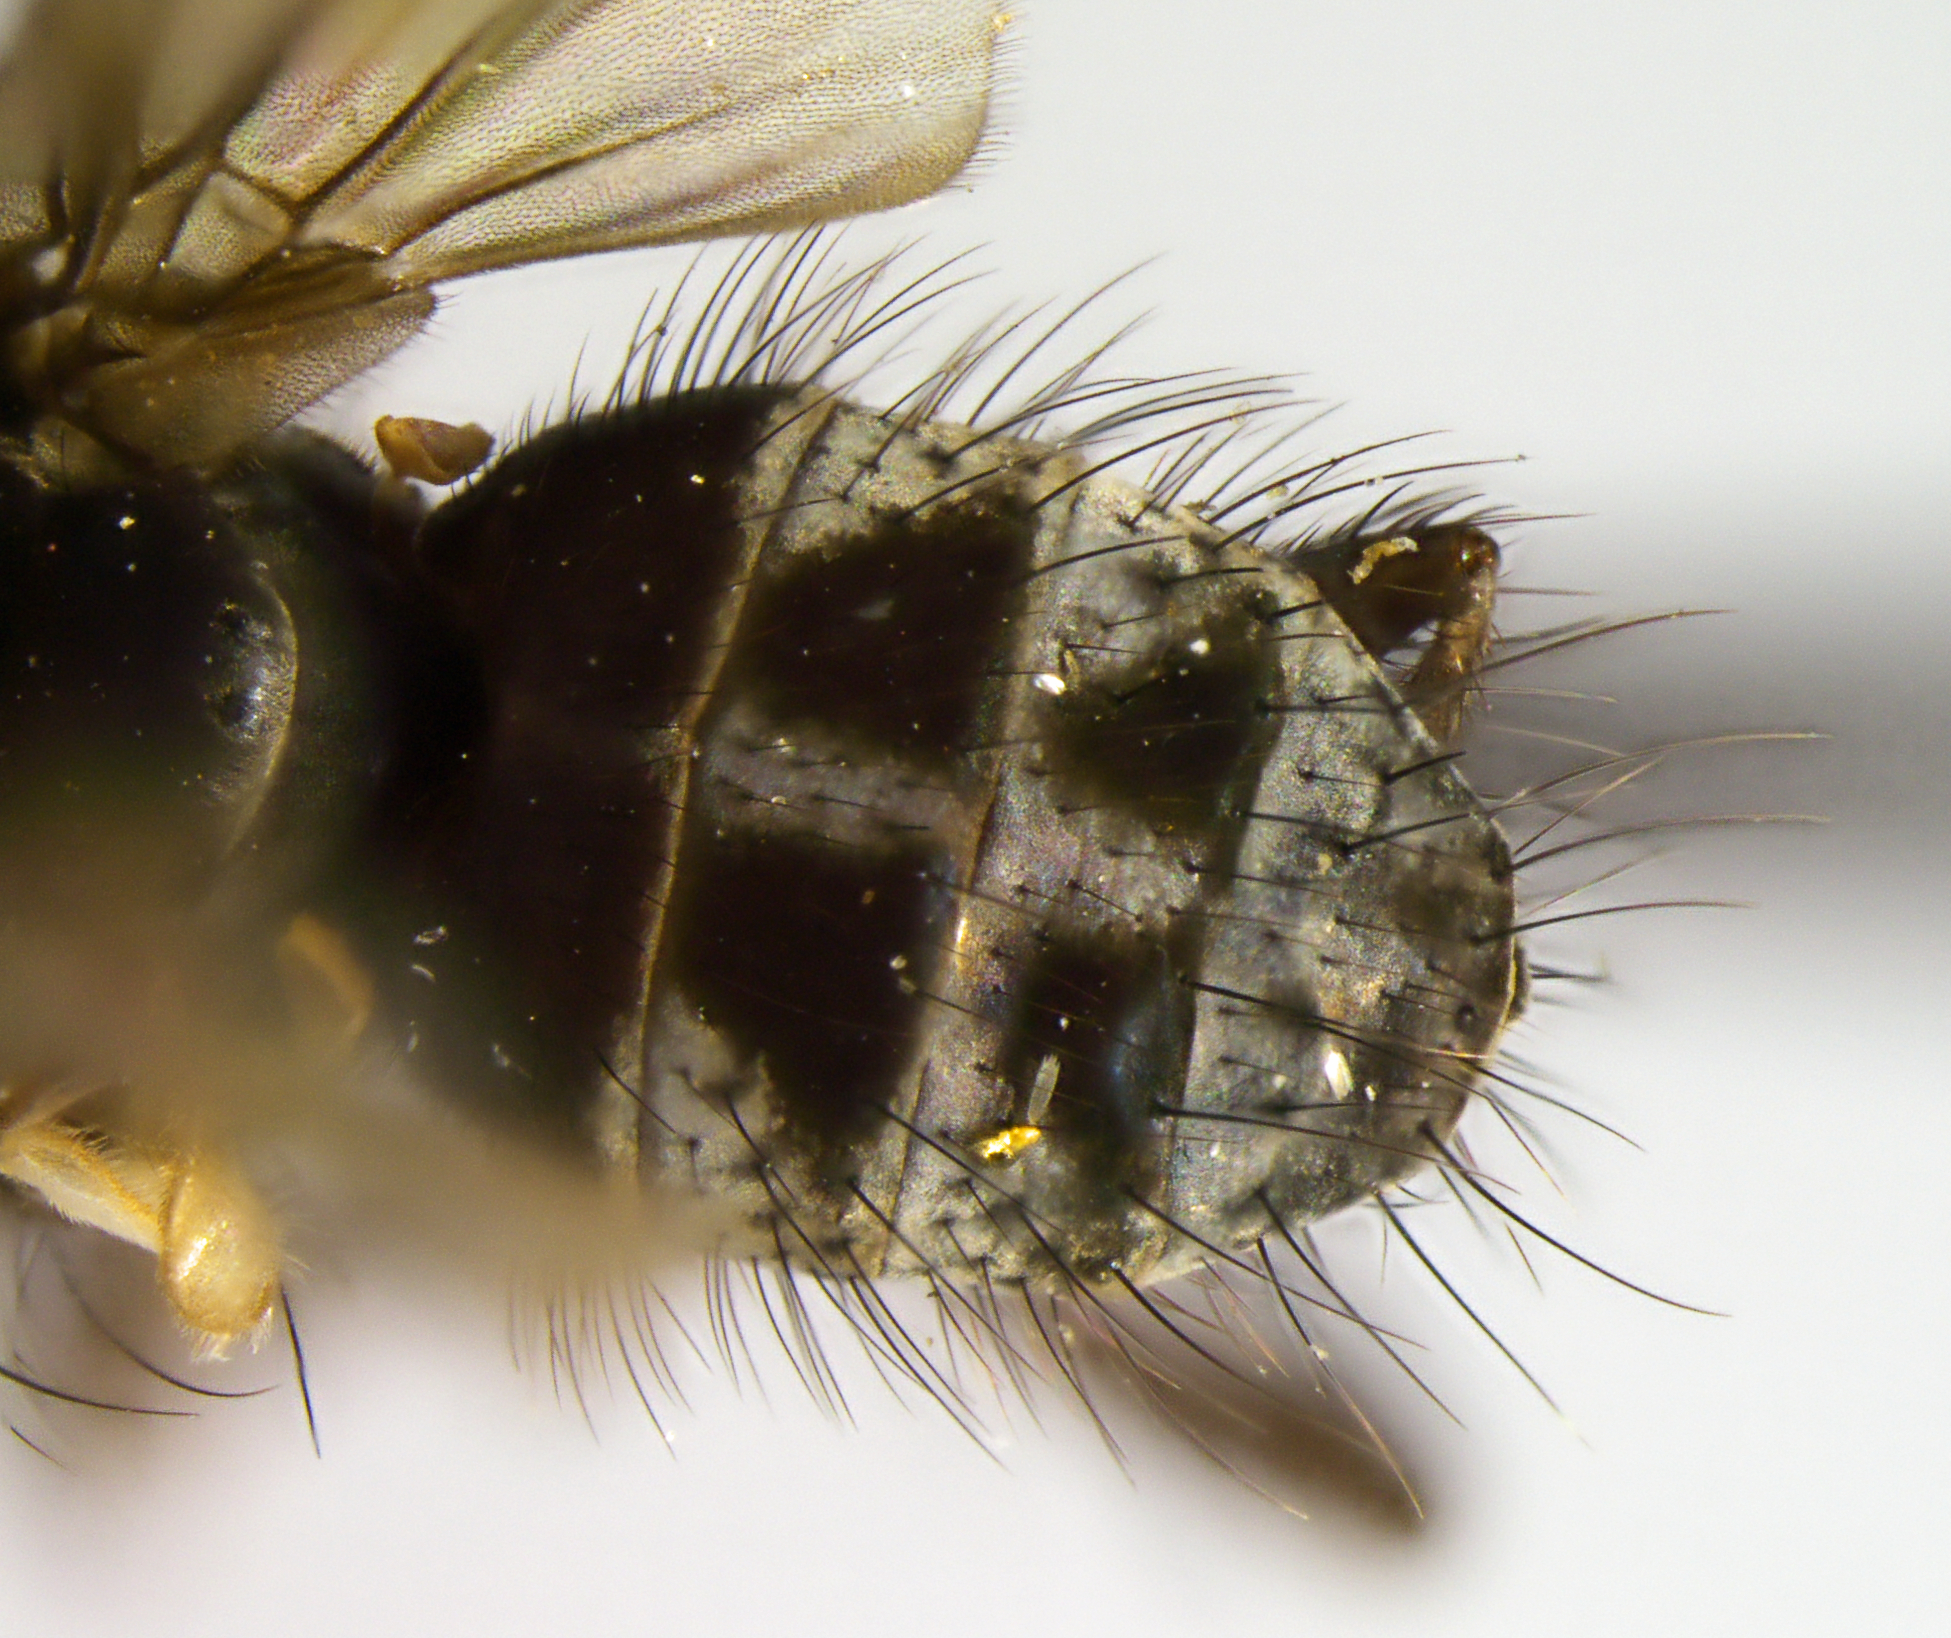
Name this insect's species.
Limnophora pusilla (also Spilogona pusilla)
